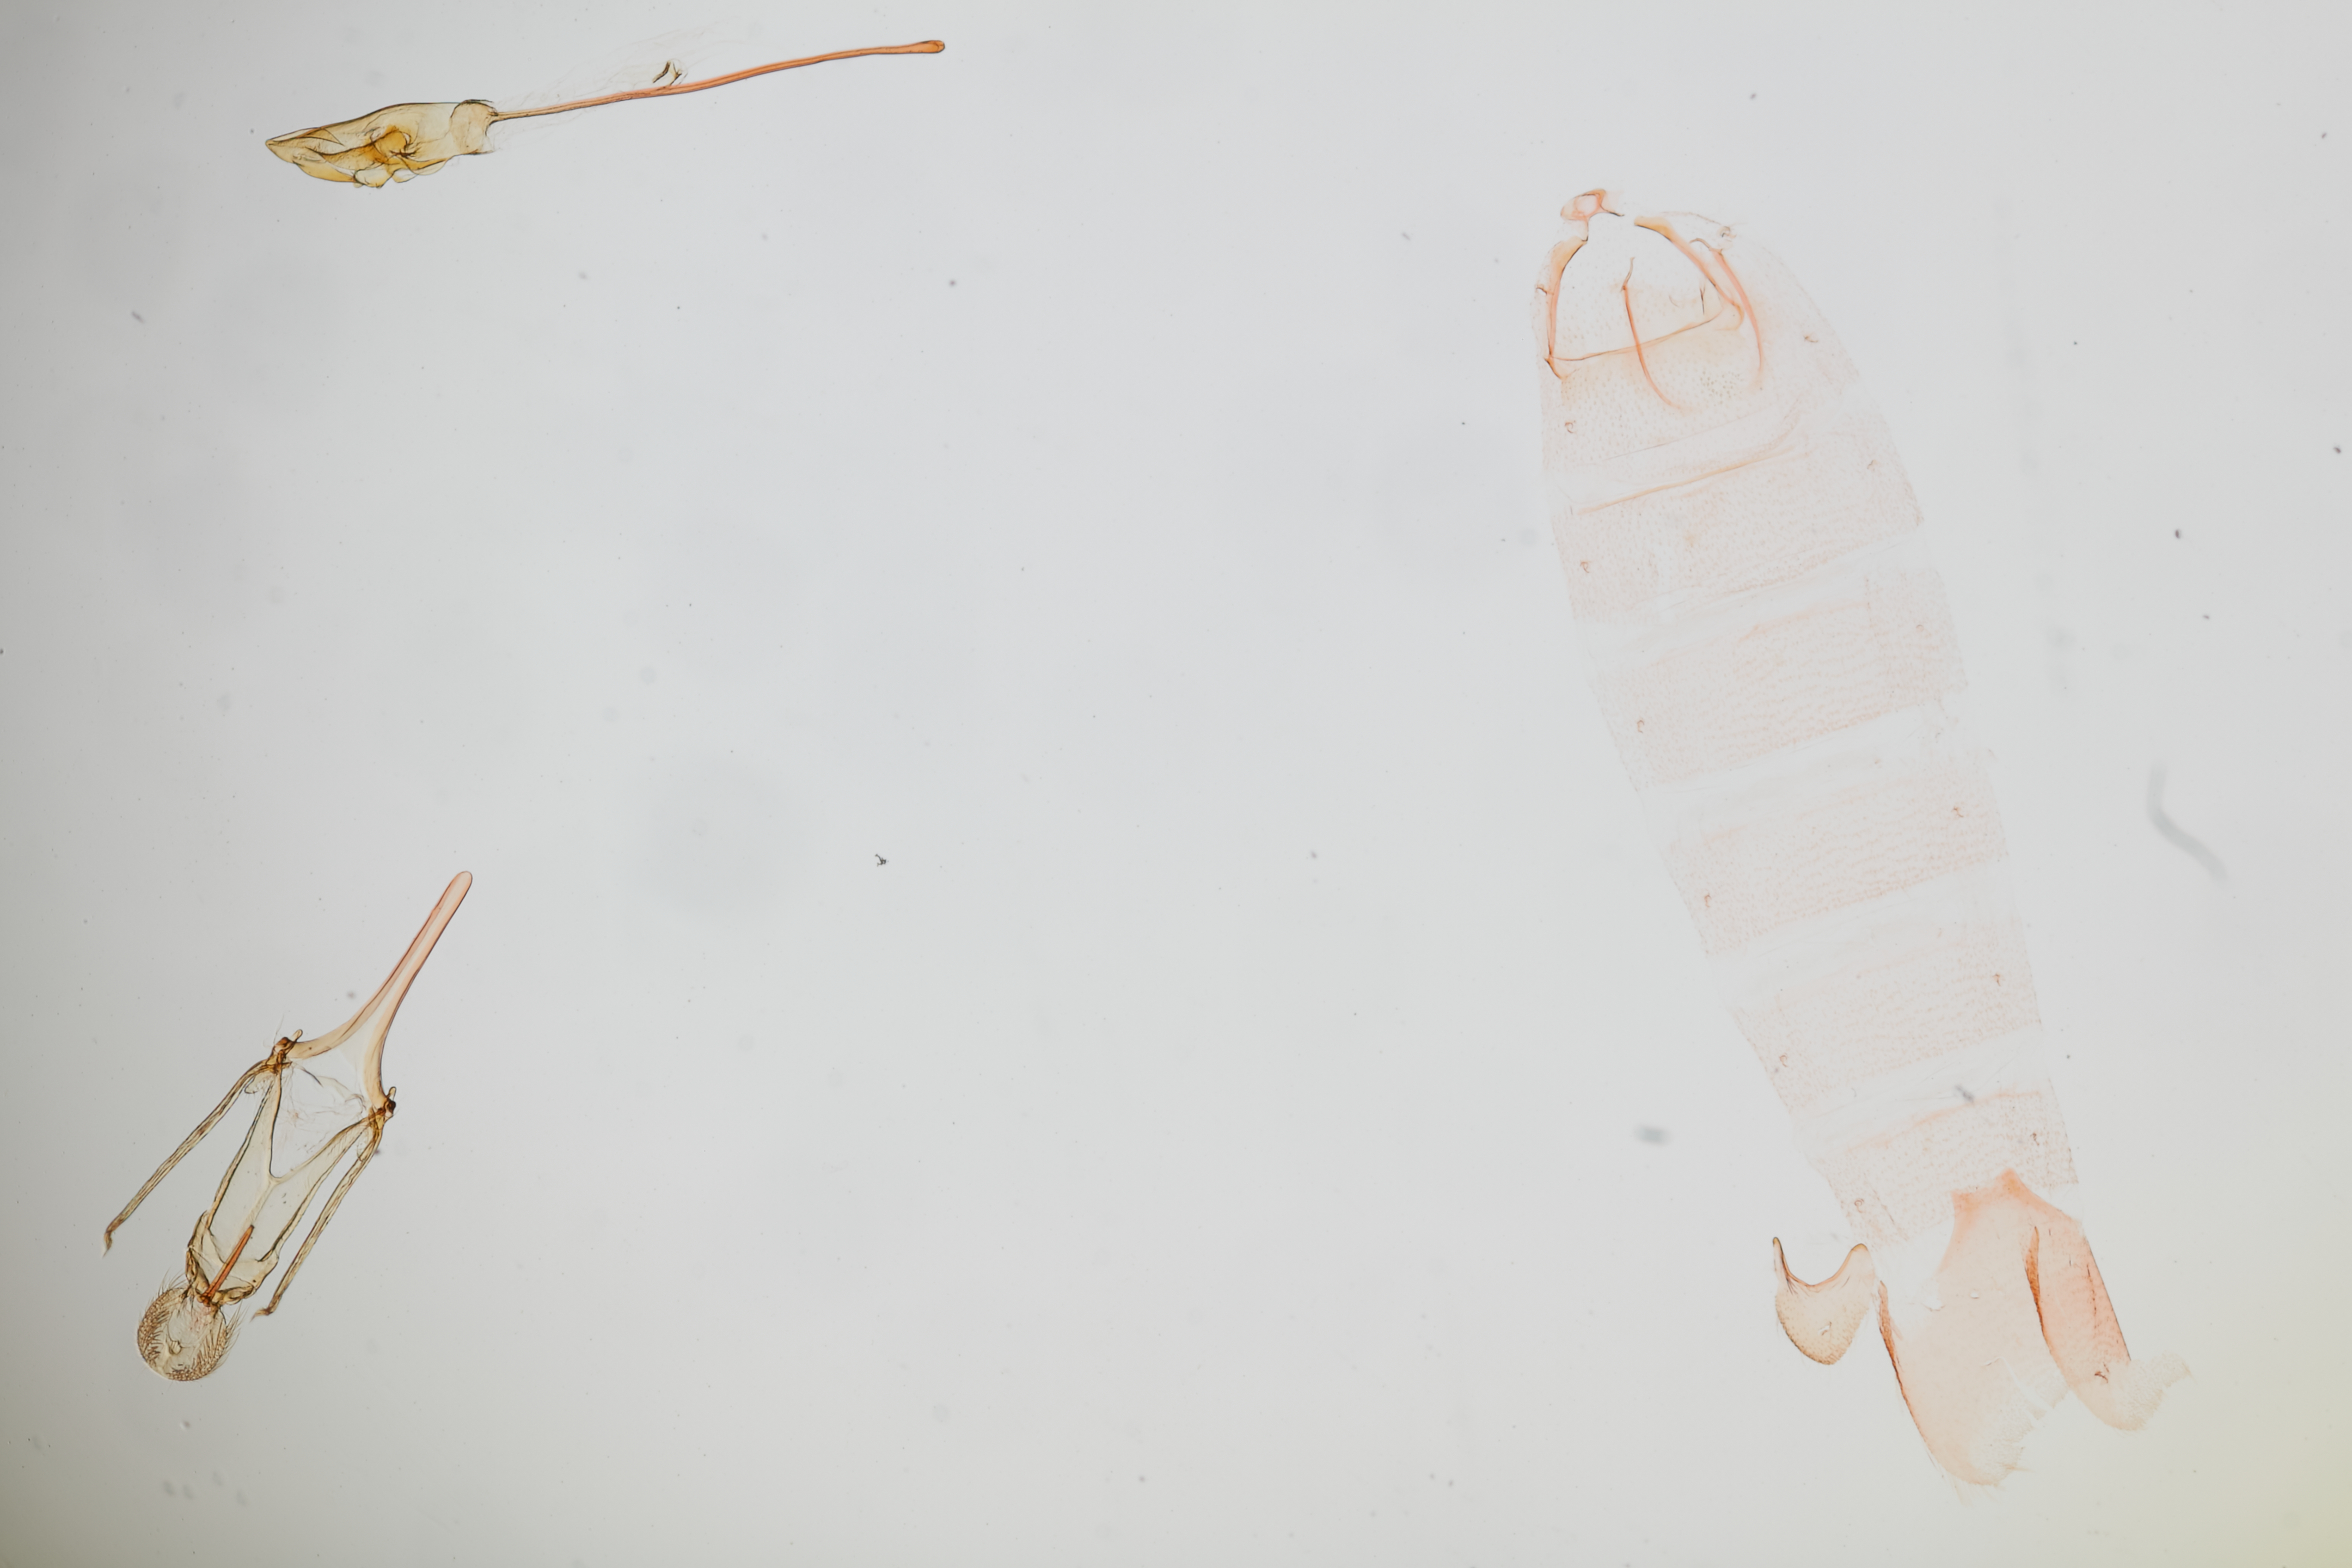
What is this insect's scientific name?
Chionodes paean
